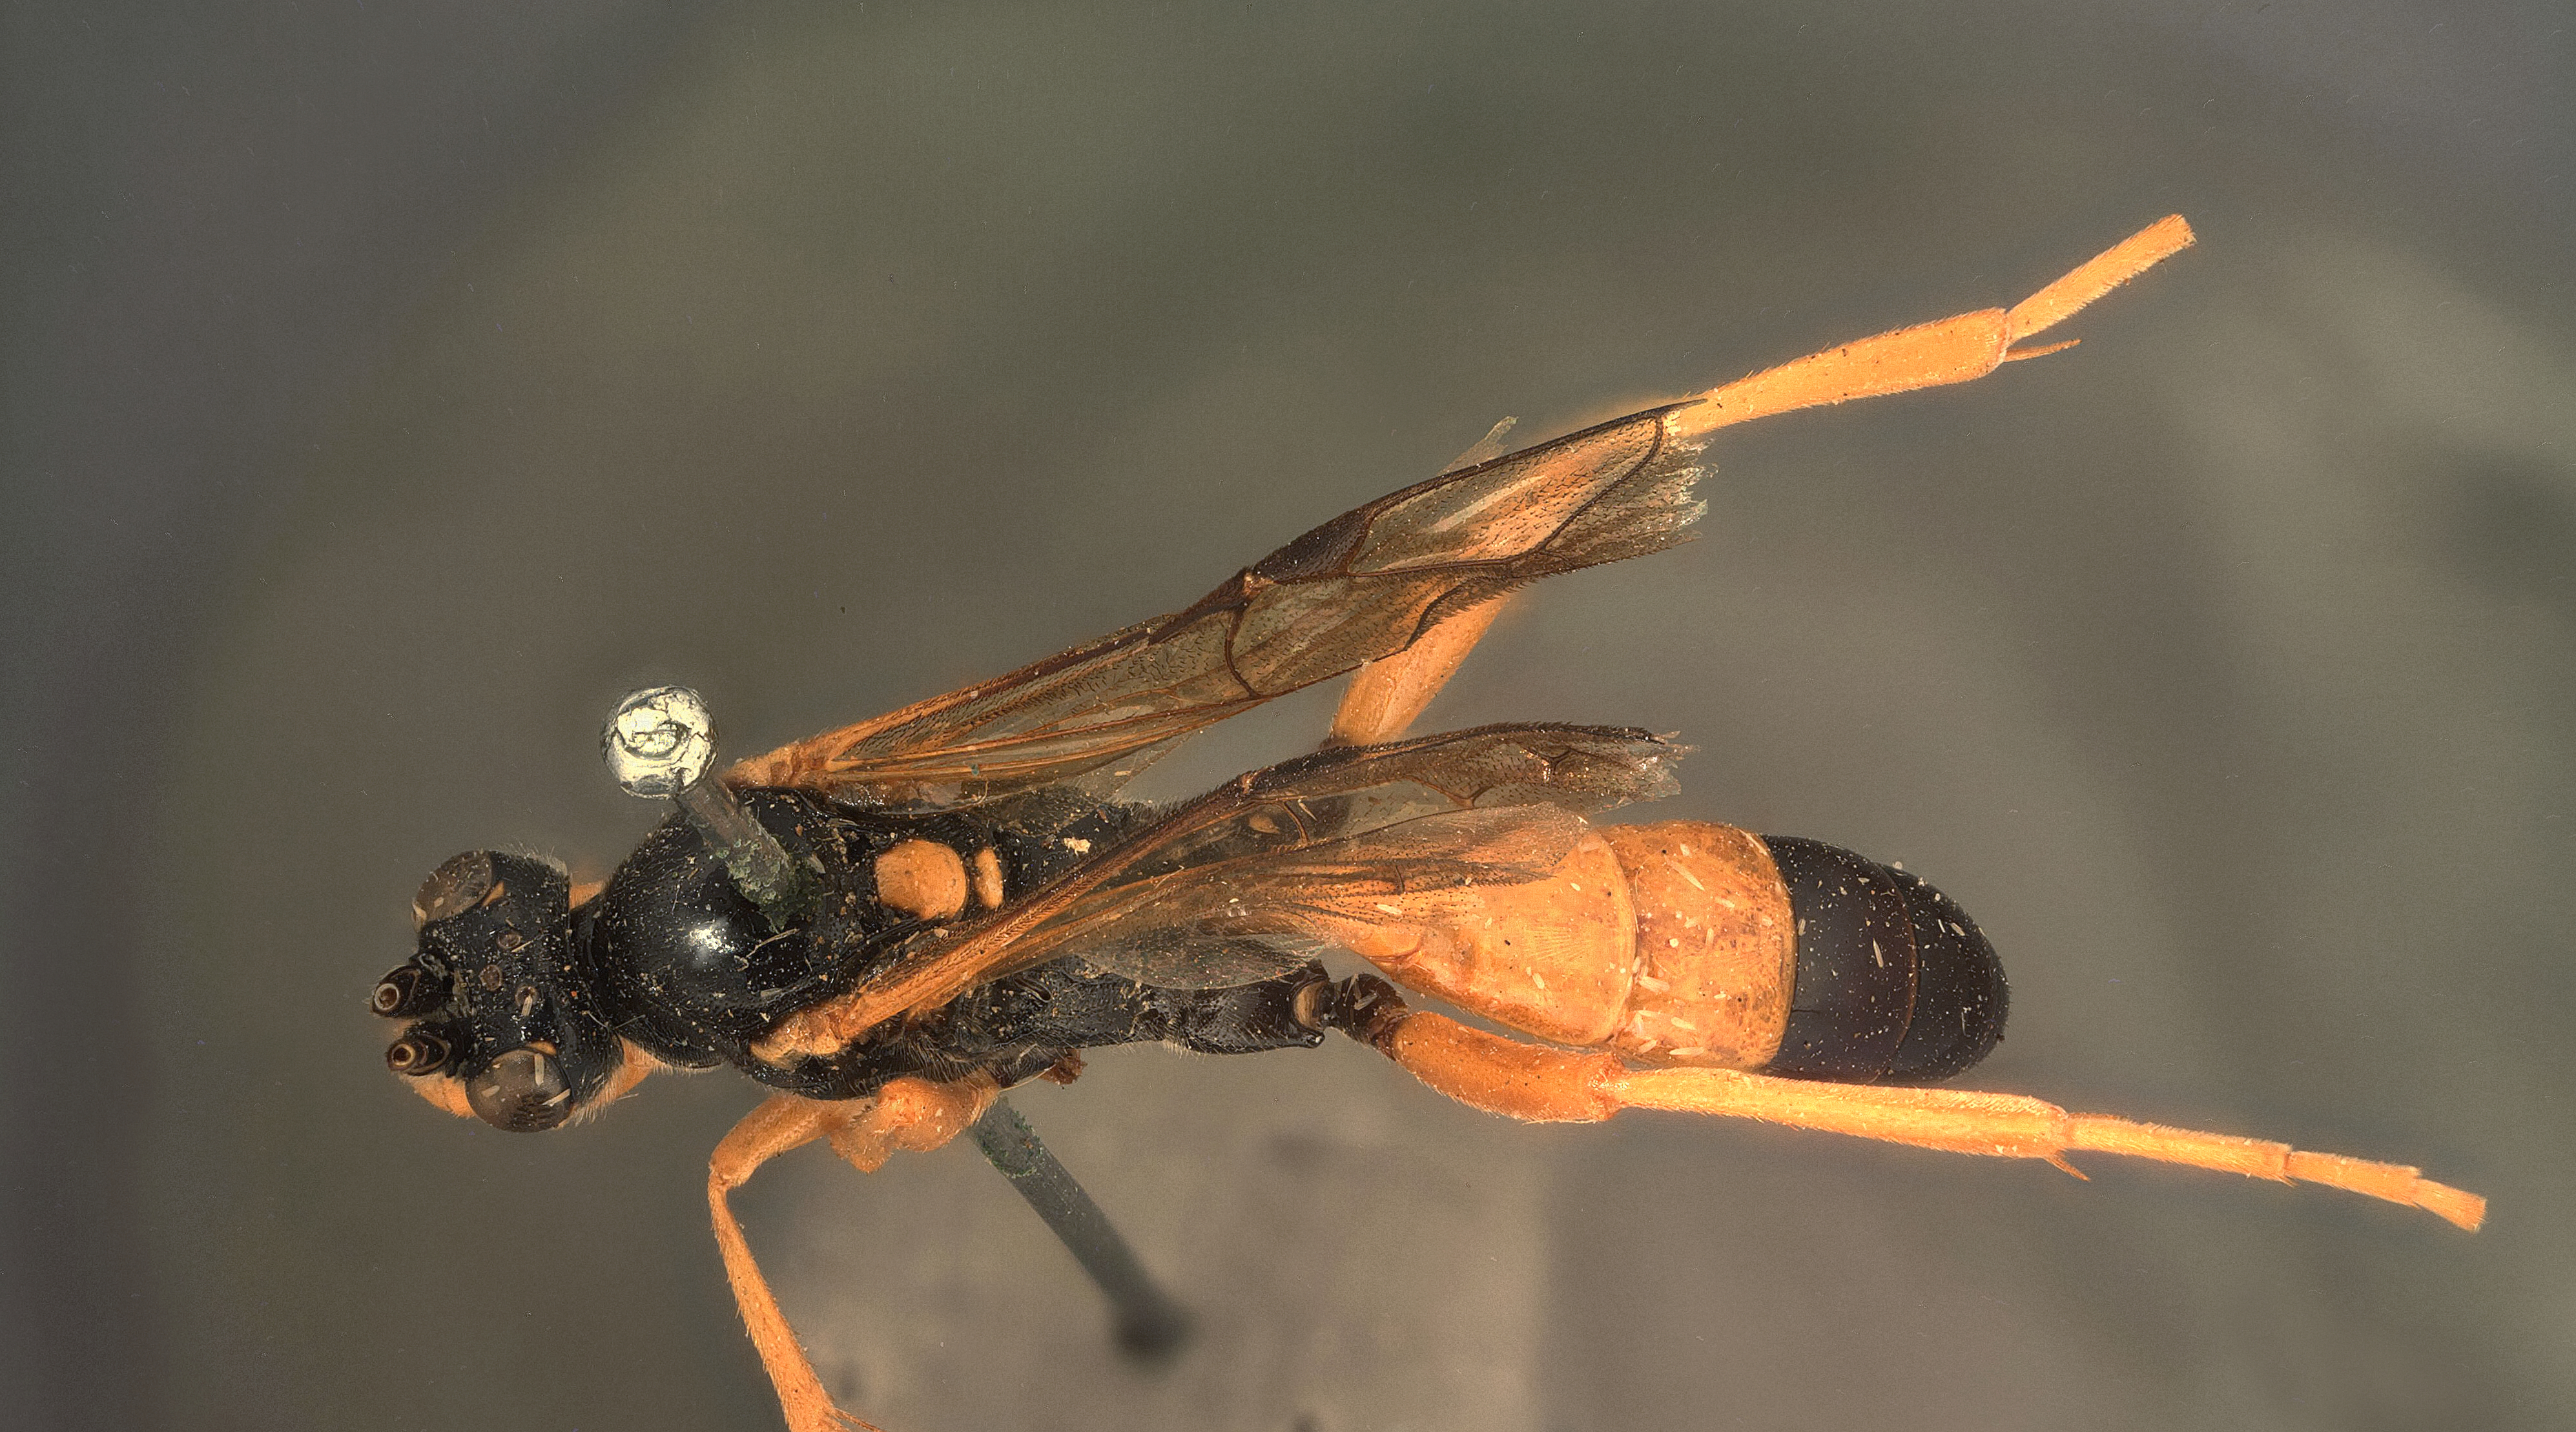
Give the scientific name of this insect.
Eristicus apicalis
